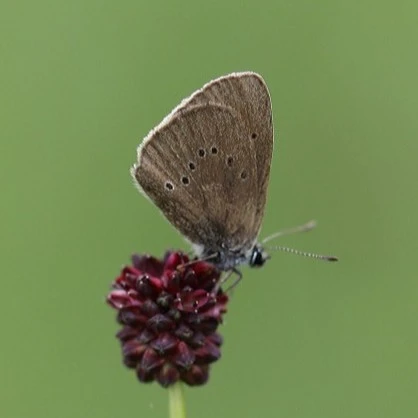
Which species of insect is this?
Phengaris nausithous (also Maculinea nausithous)
